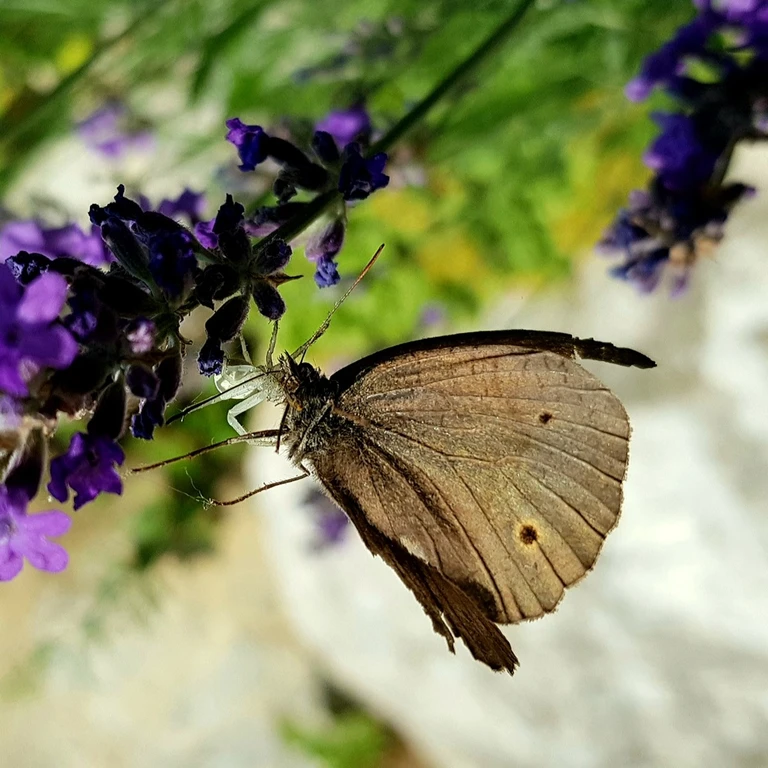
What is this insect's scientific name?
Maniola jurtina
